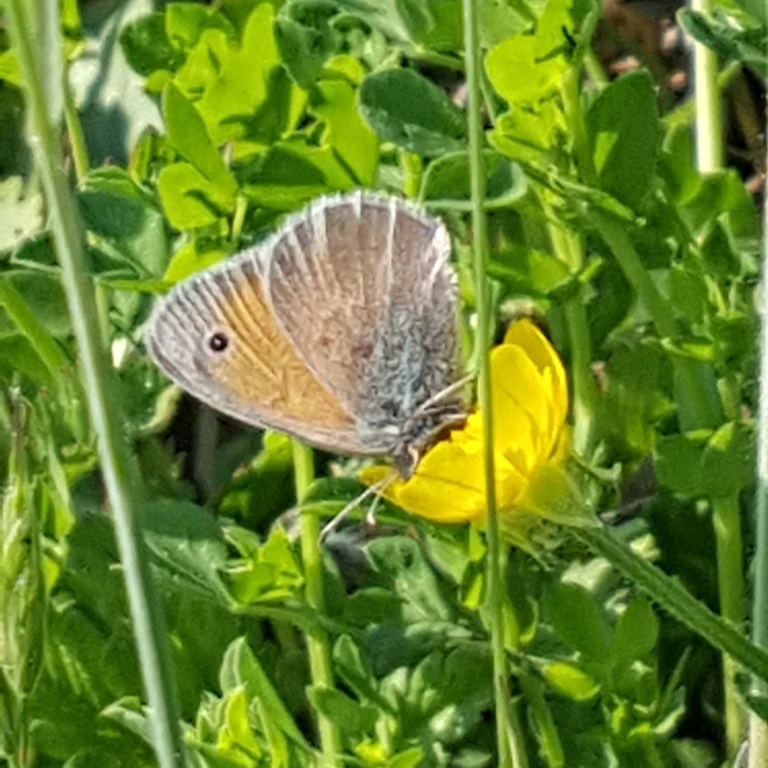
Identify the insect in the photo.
Coenonympha pamphilus
